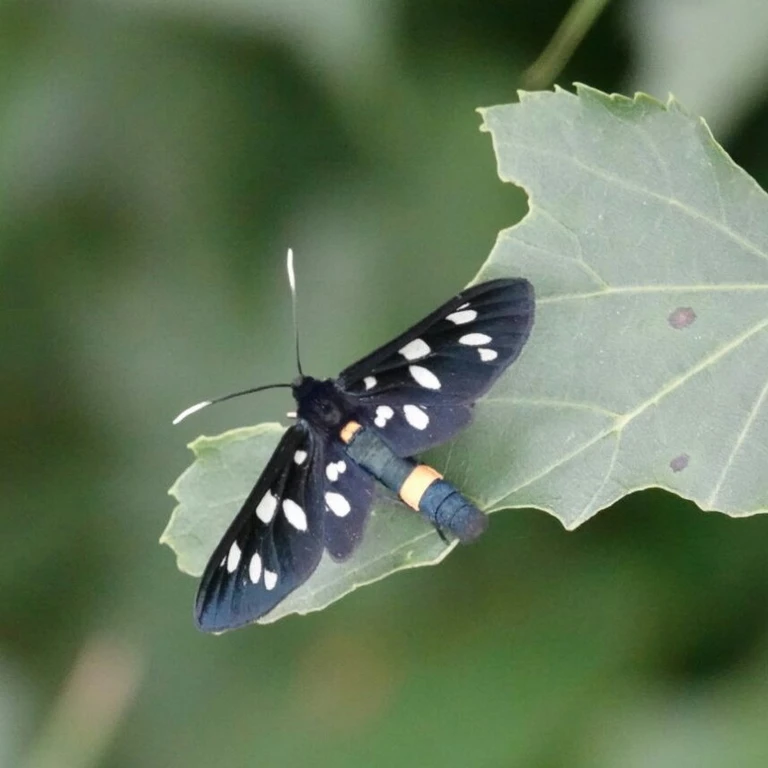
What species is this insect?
Amata phegea
